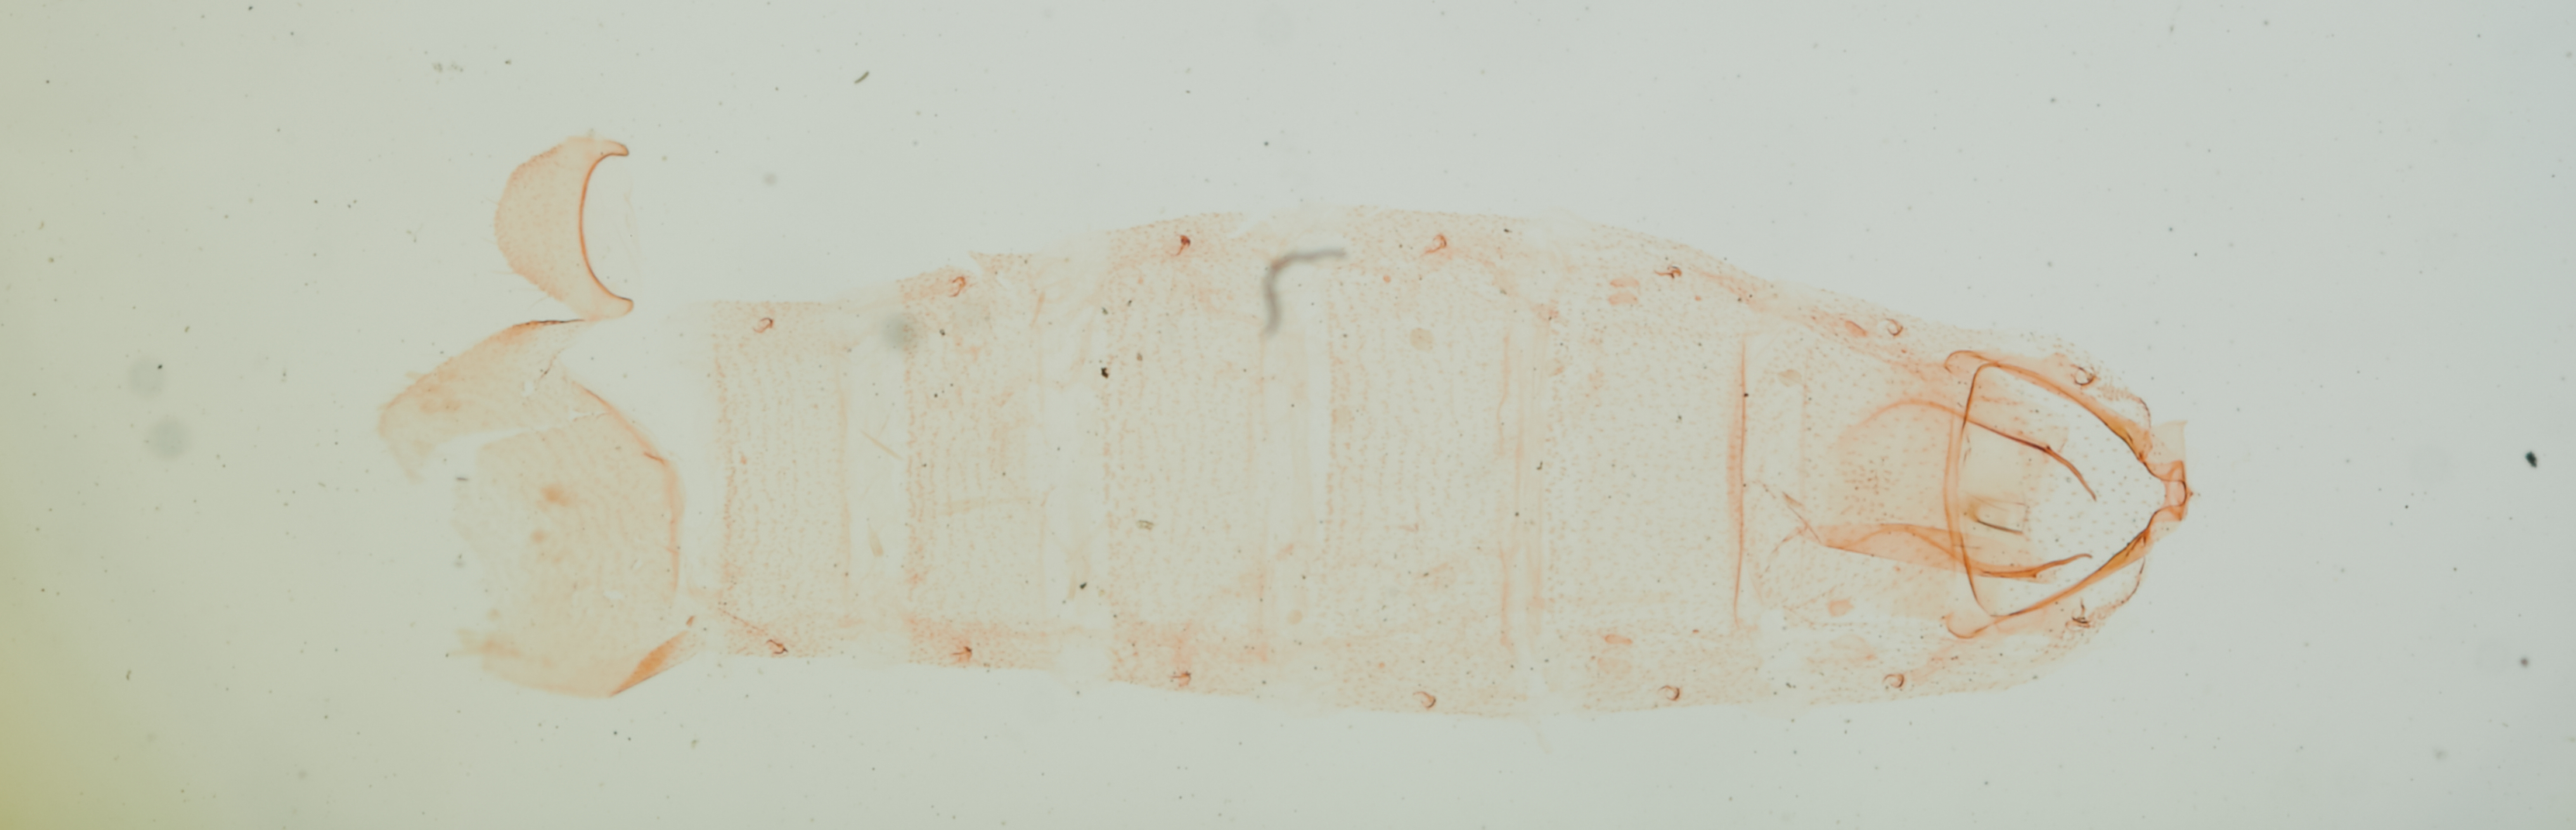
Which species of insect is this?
Chionodes lophosella (also Gelechia lophosella)
